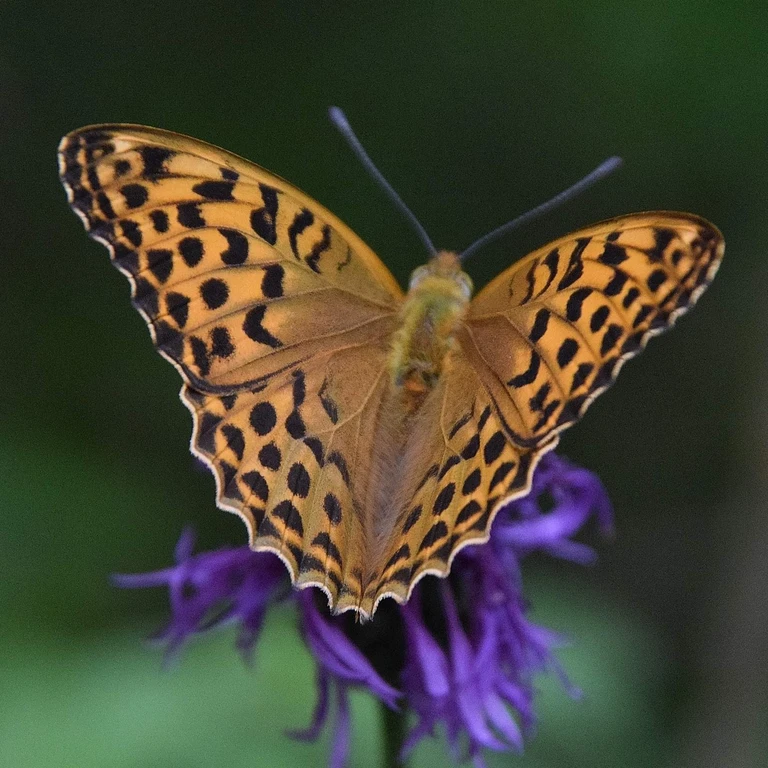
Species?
Argynnis paphia
